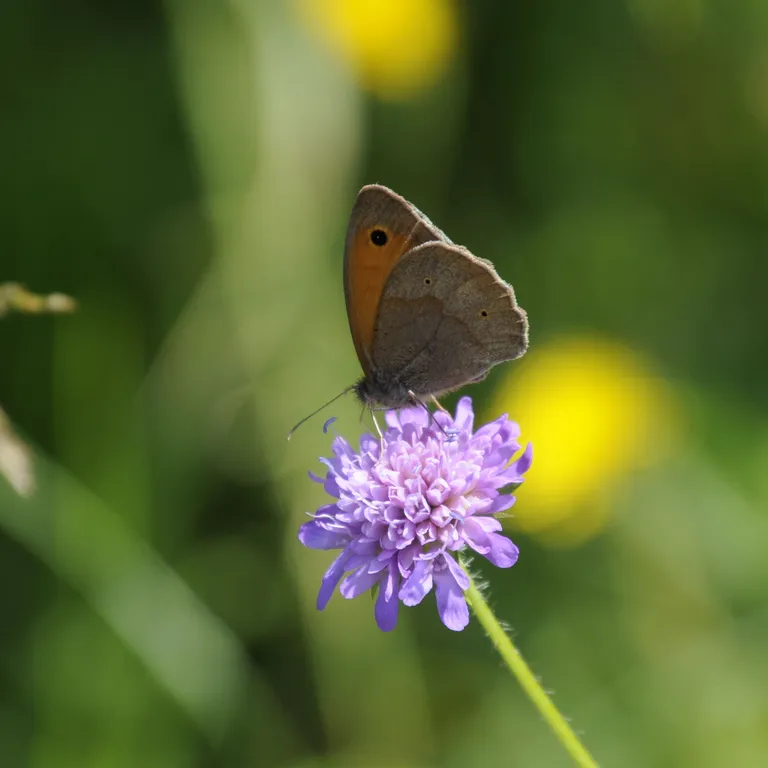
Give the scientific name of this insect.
Maniola jurtina
